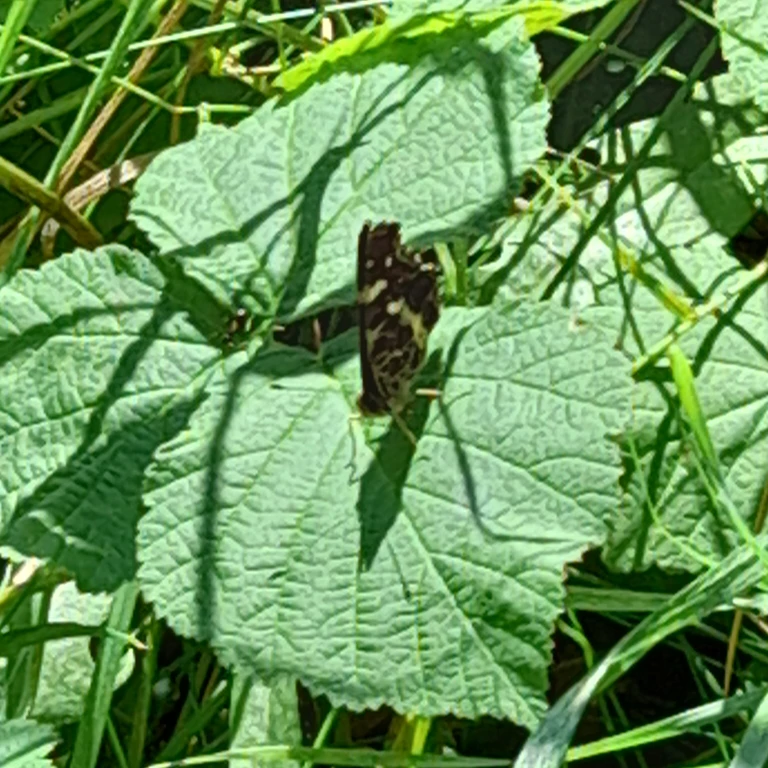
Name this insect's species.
Araschnia levana
